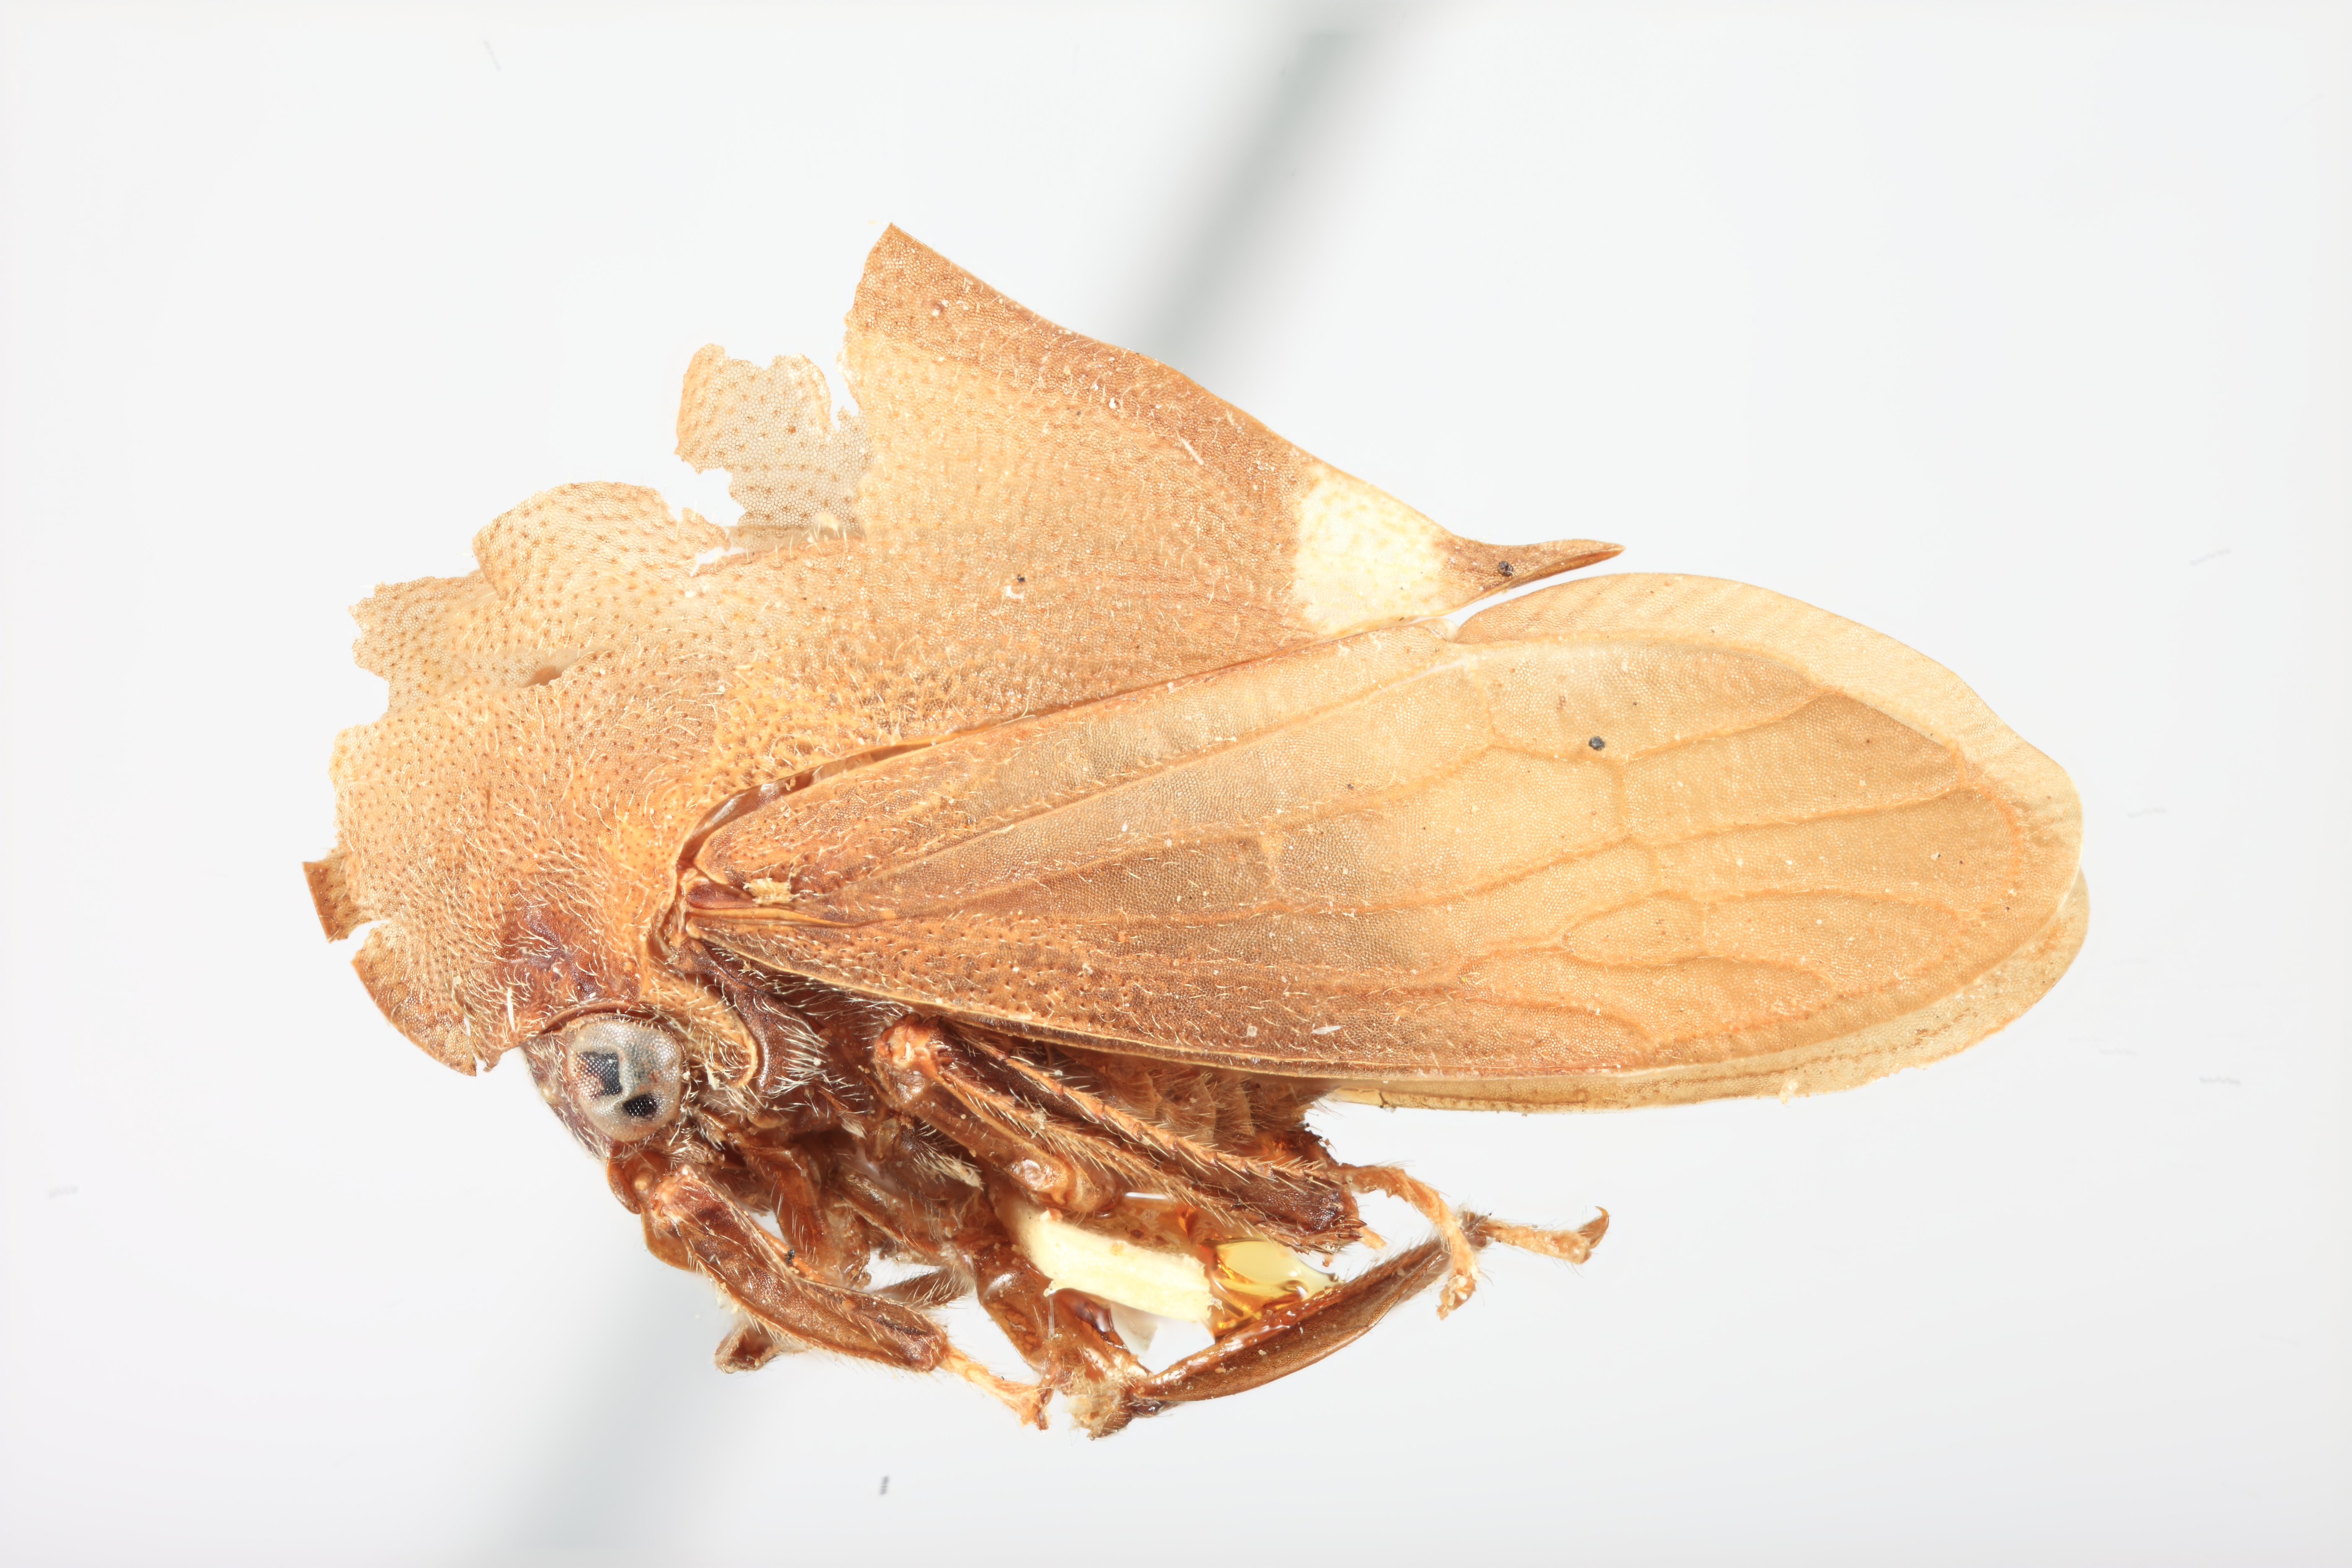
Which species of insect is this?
Membracis brunnea
